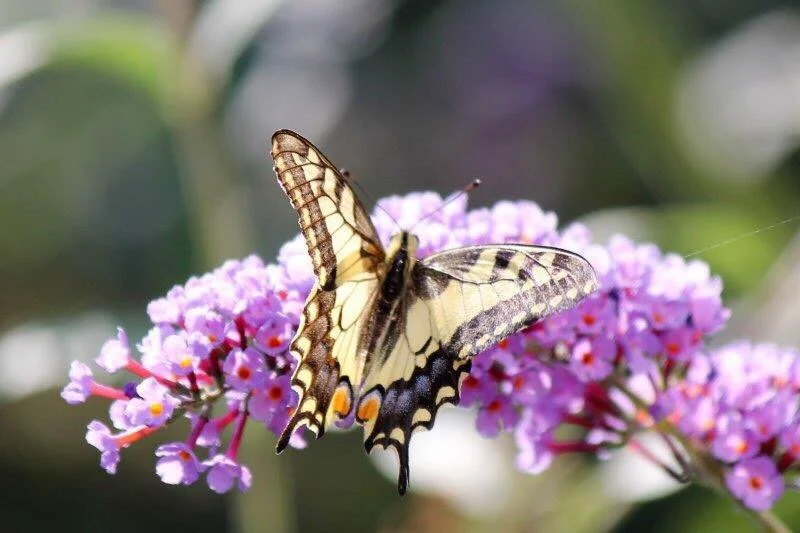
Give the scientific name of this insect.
Papilio machaon
